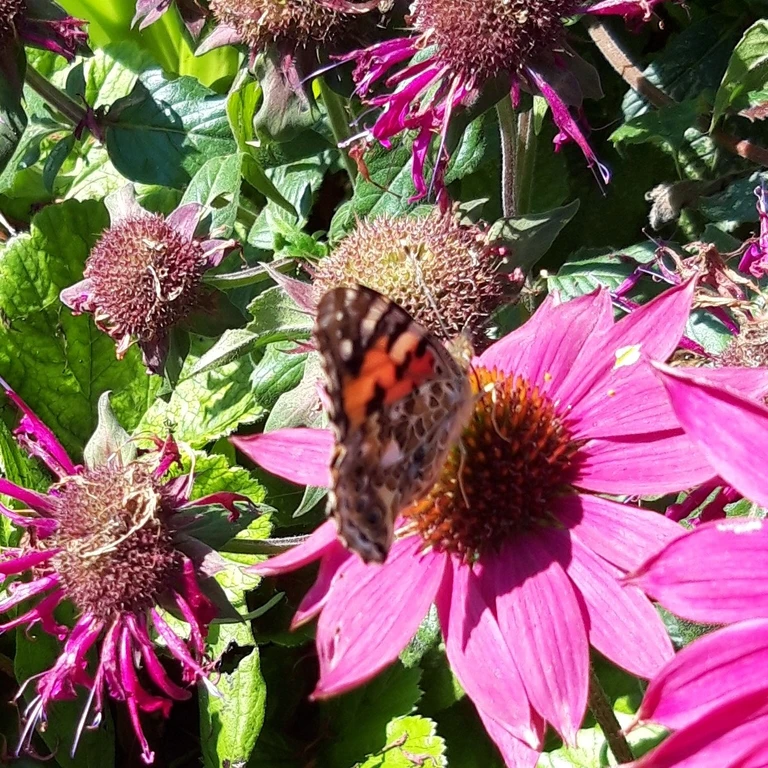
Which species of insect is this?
Vanessa cardui
